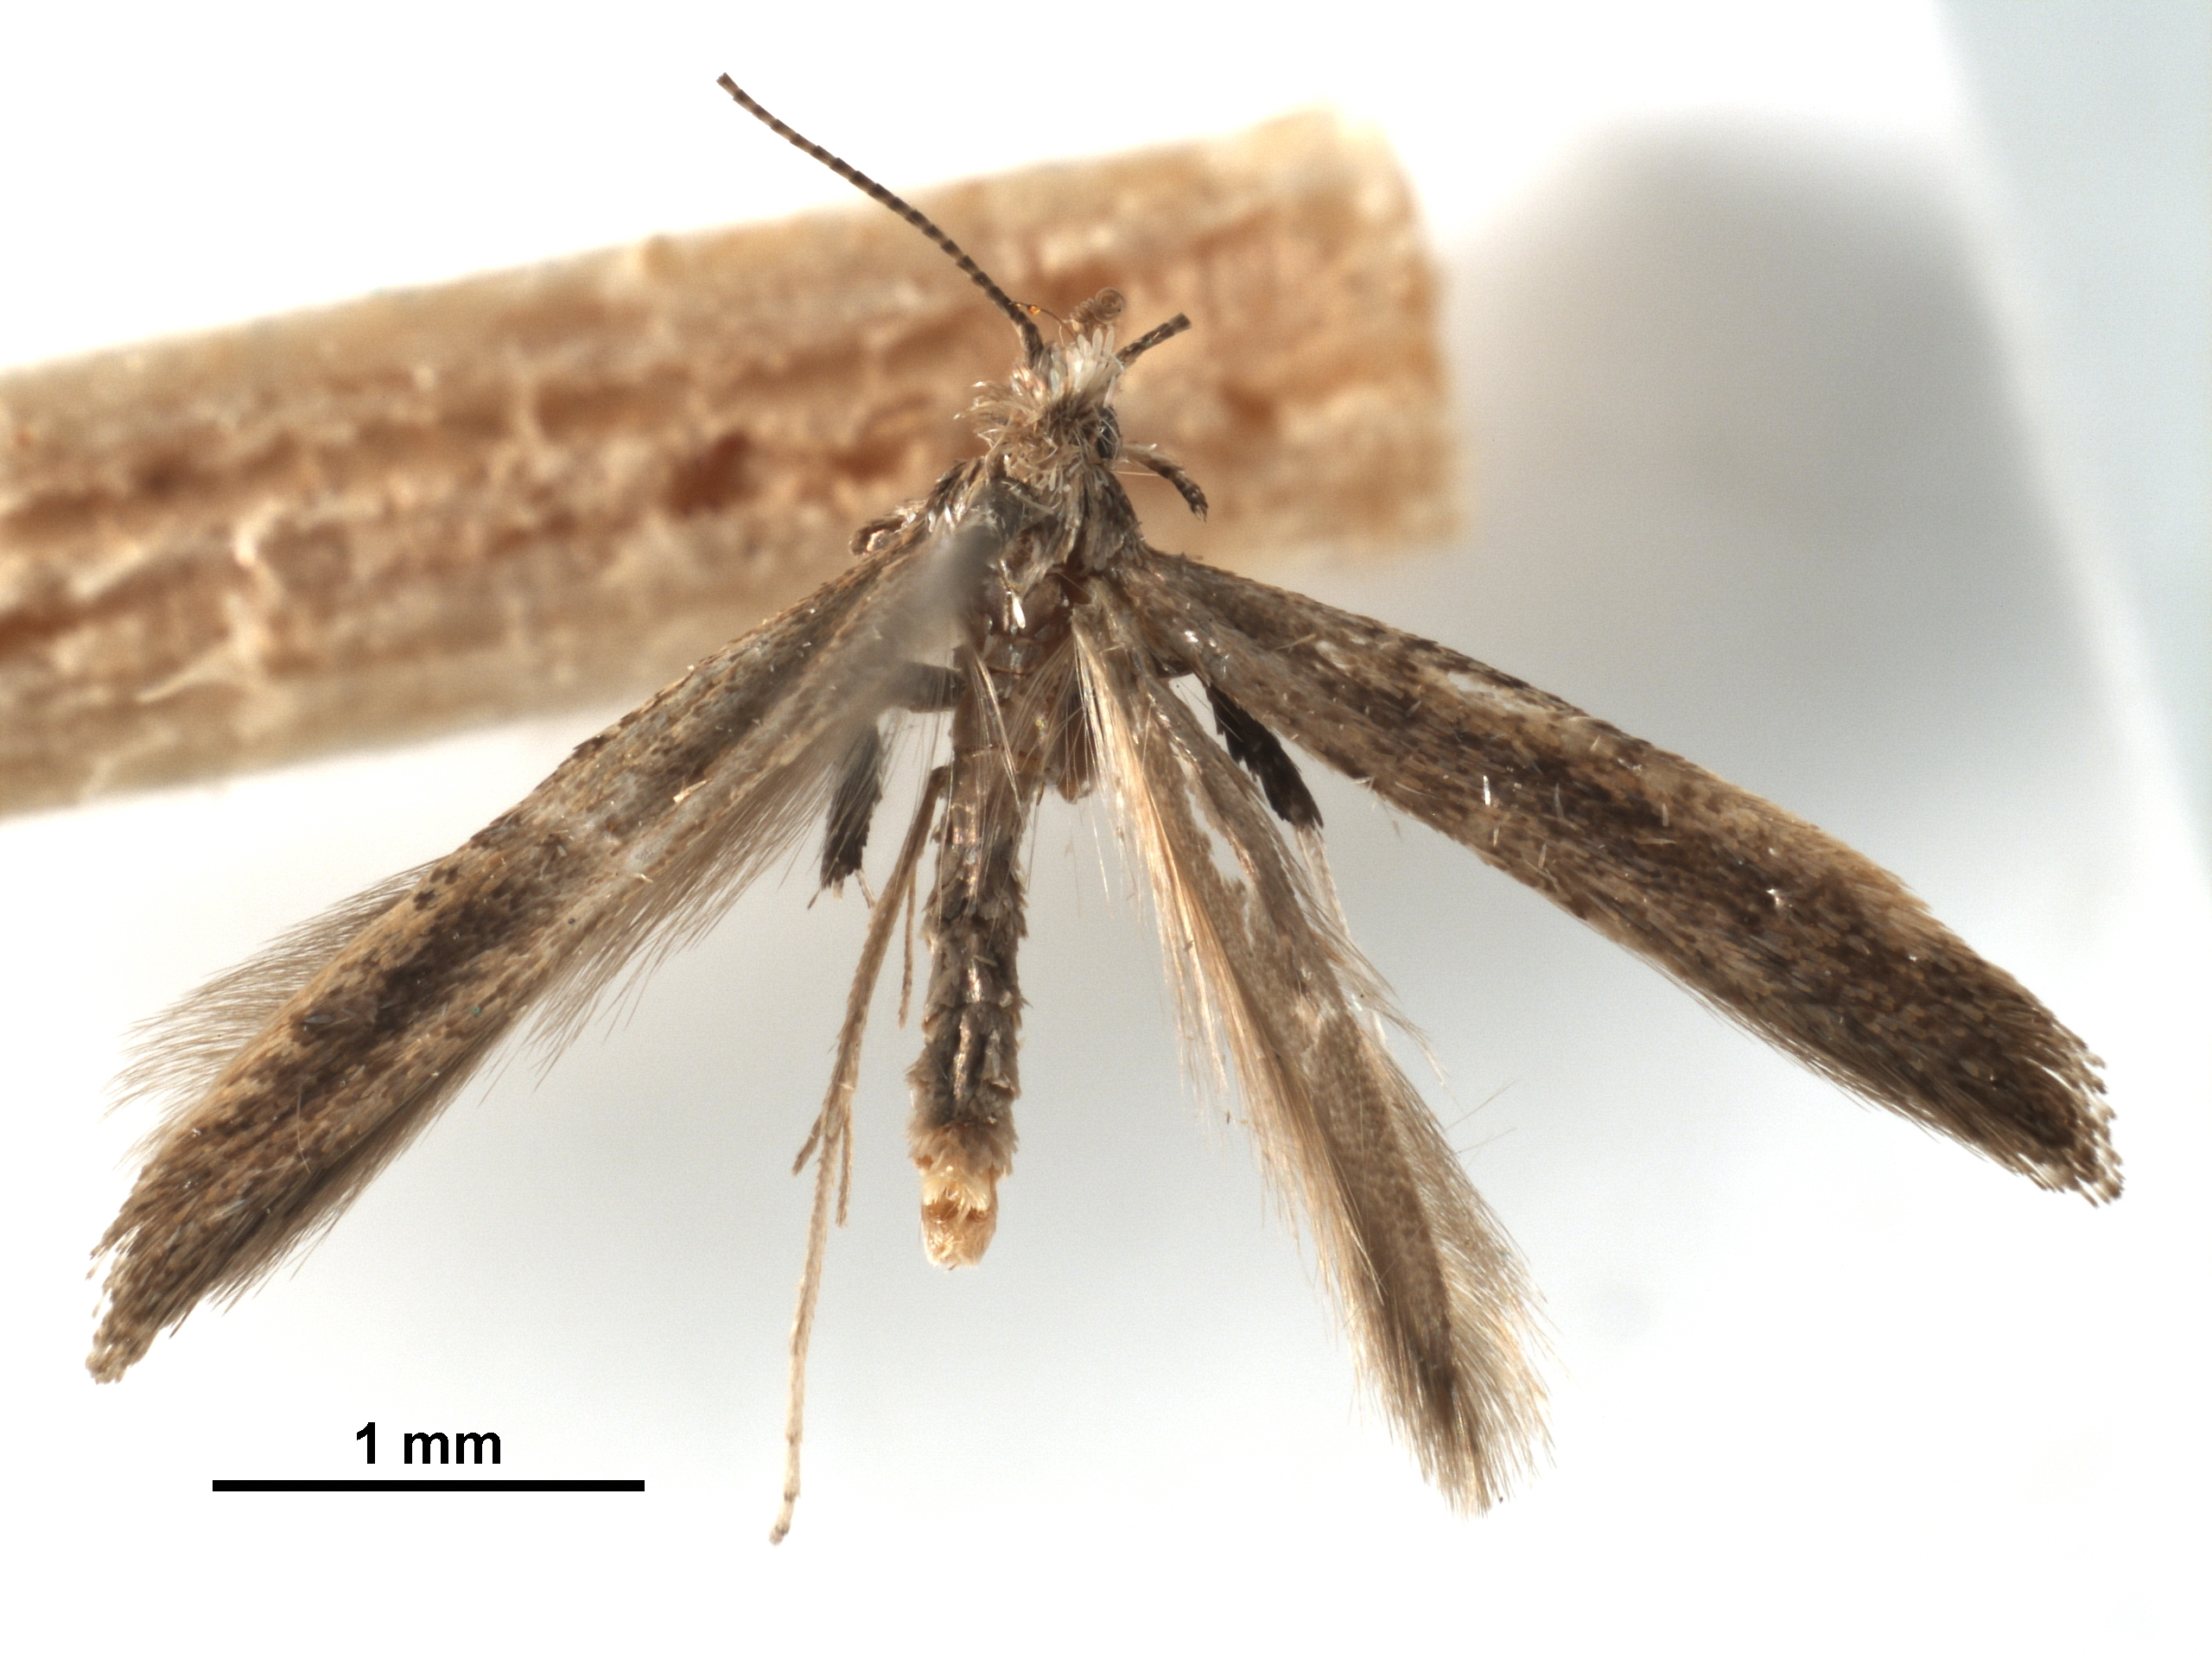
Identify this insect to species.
Caloptilia minimella
